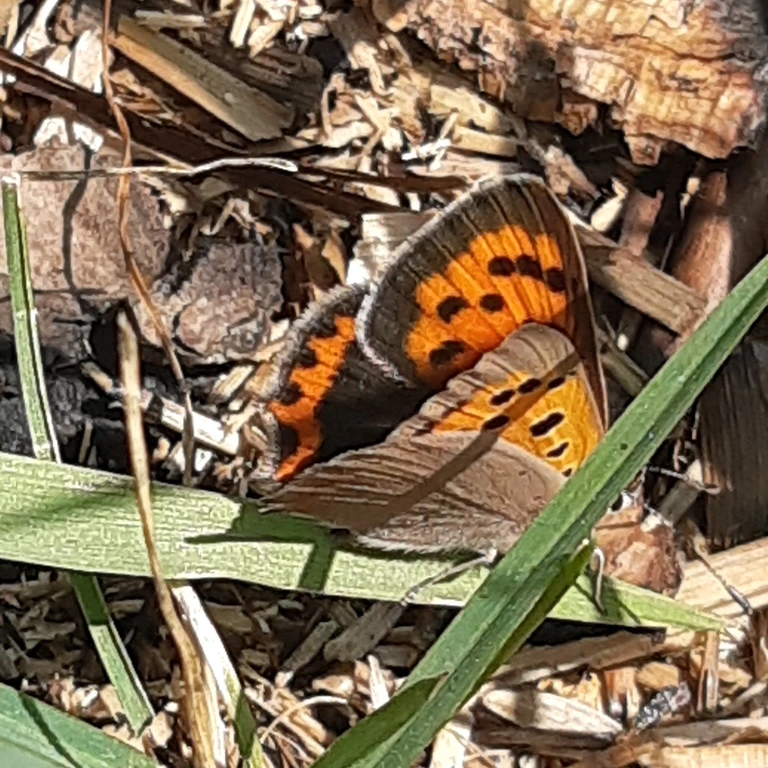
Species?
Lycaena phlaeas
